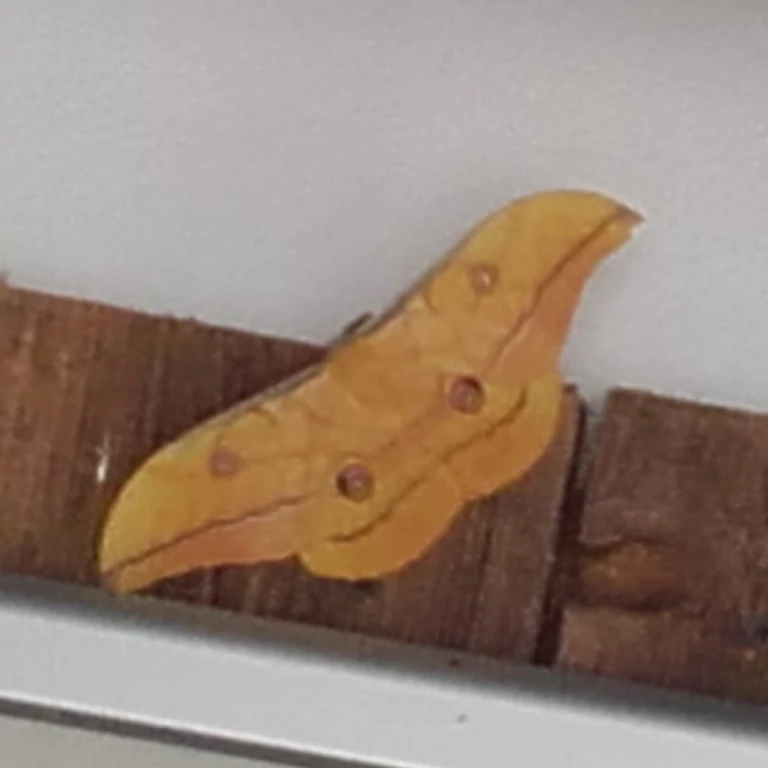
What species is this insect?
Antheraea yamamai
